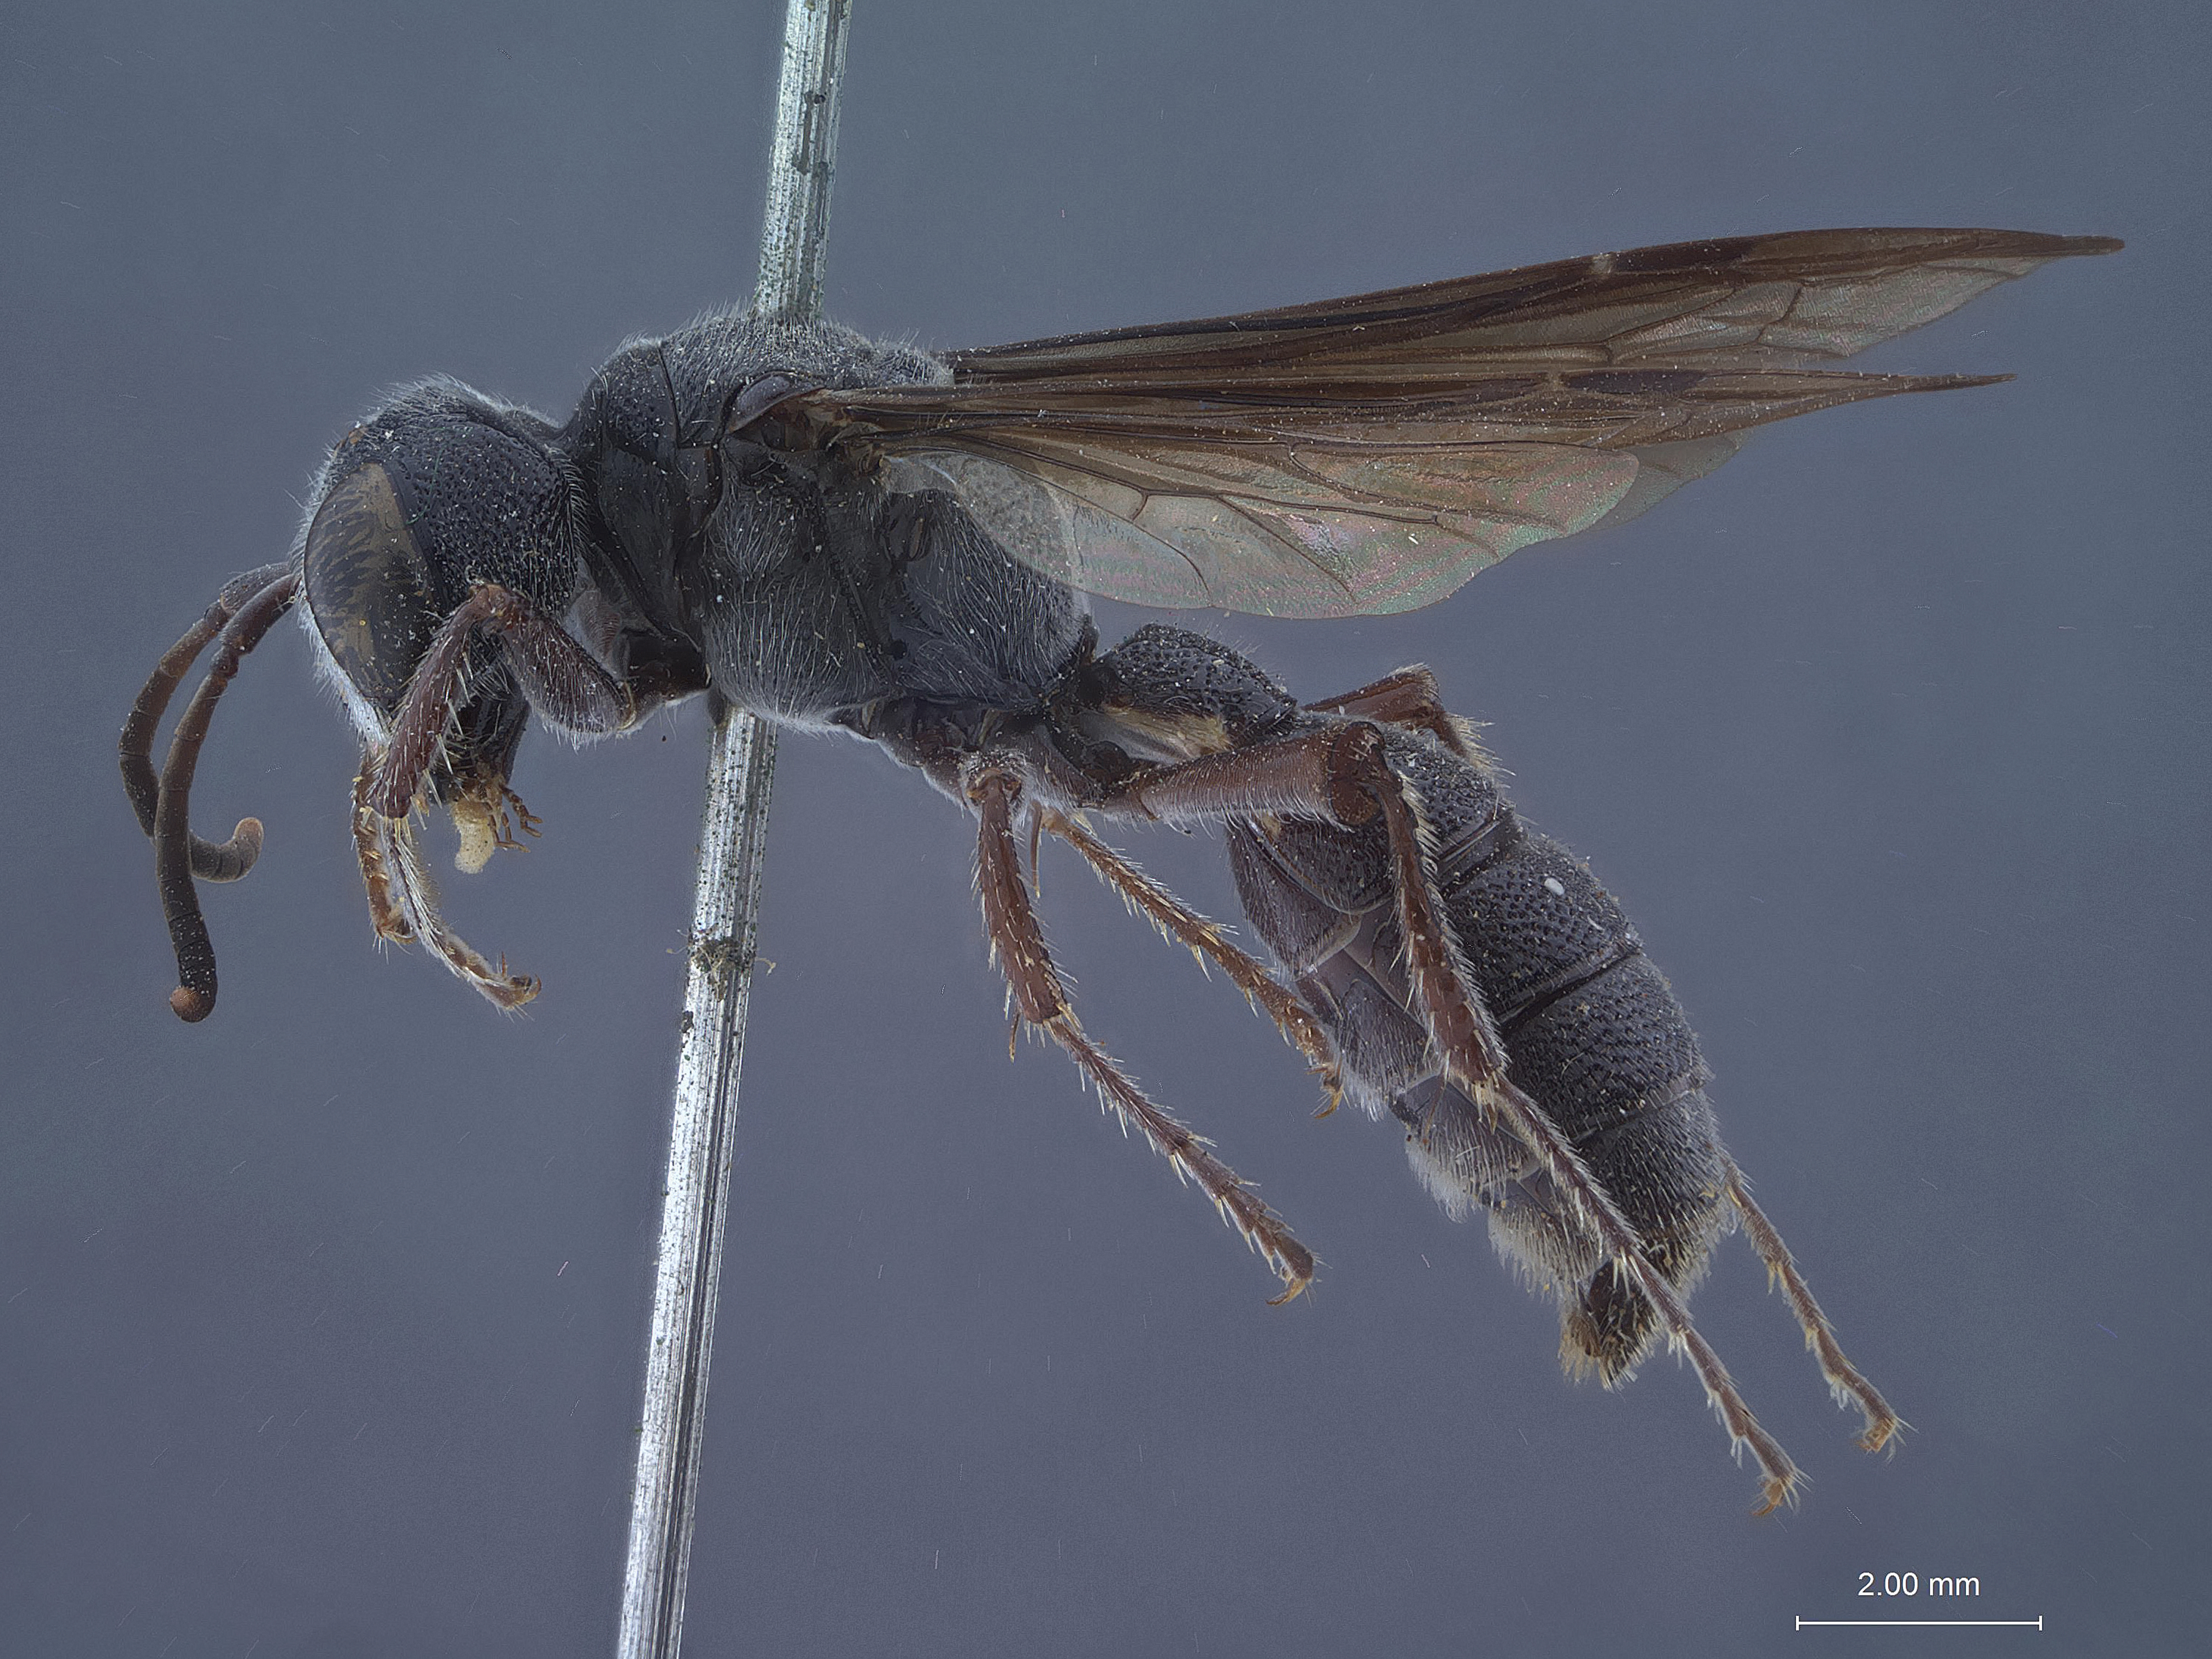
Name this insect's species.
Cerceris nigra
